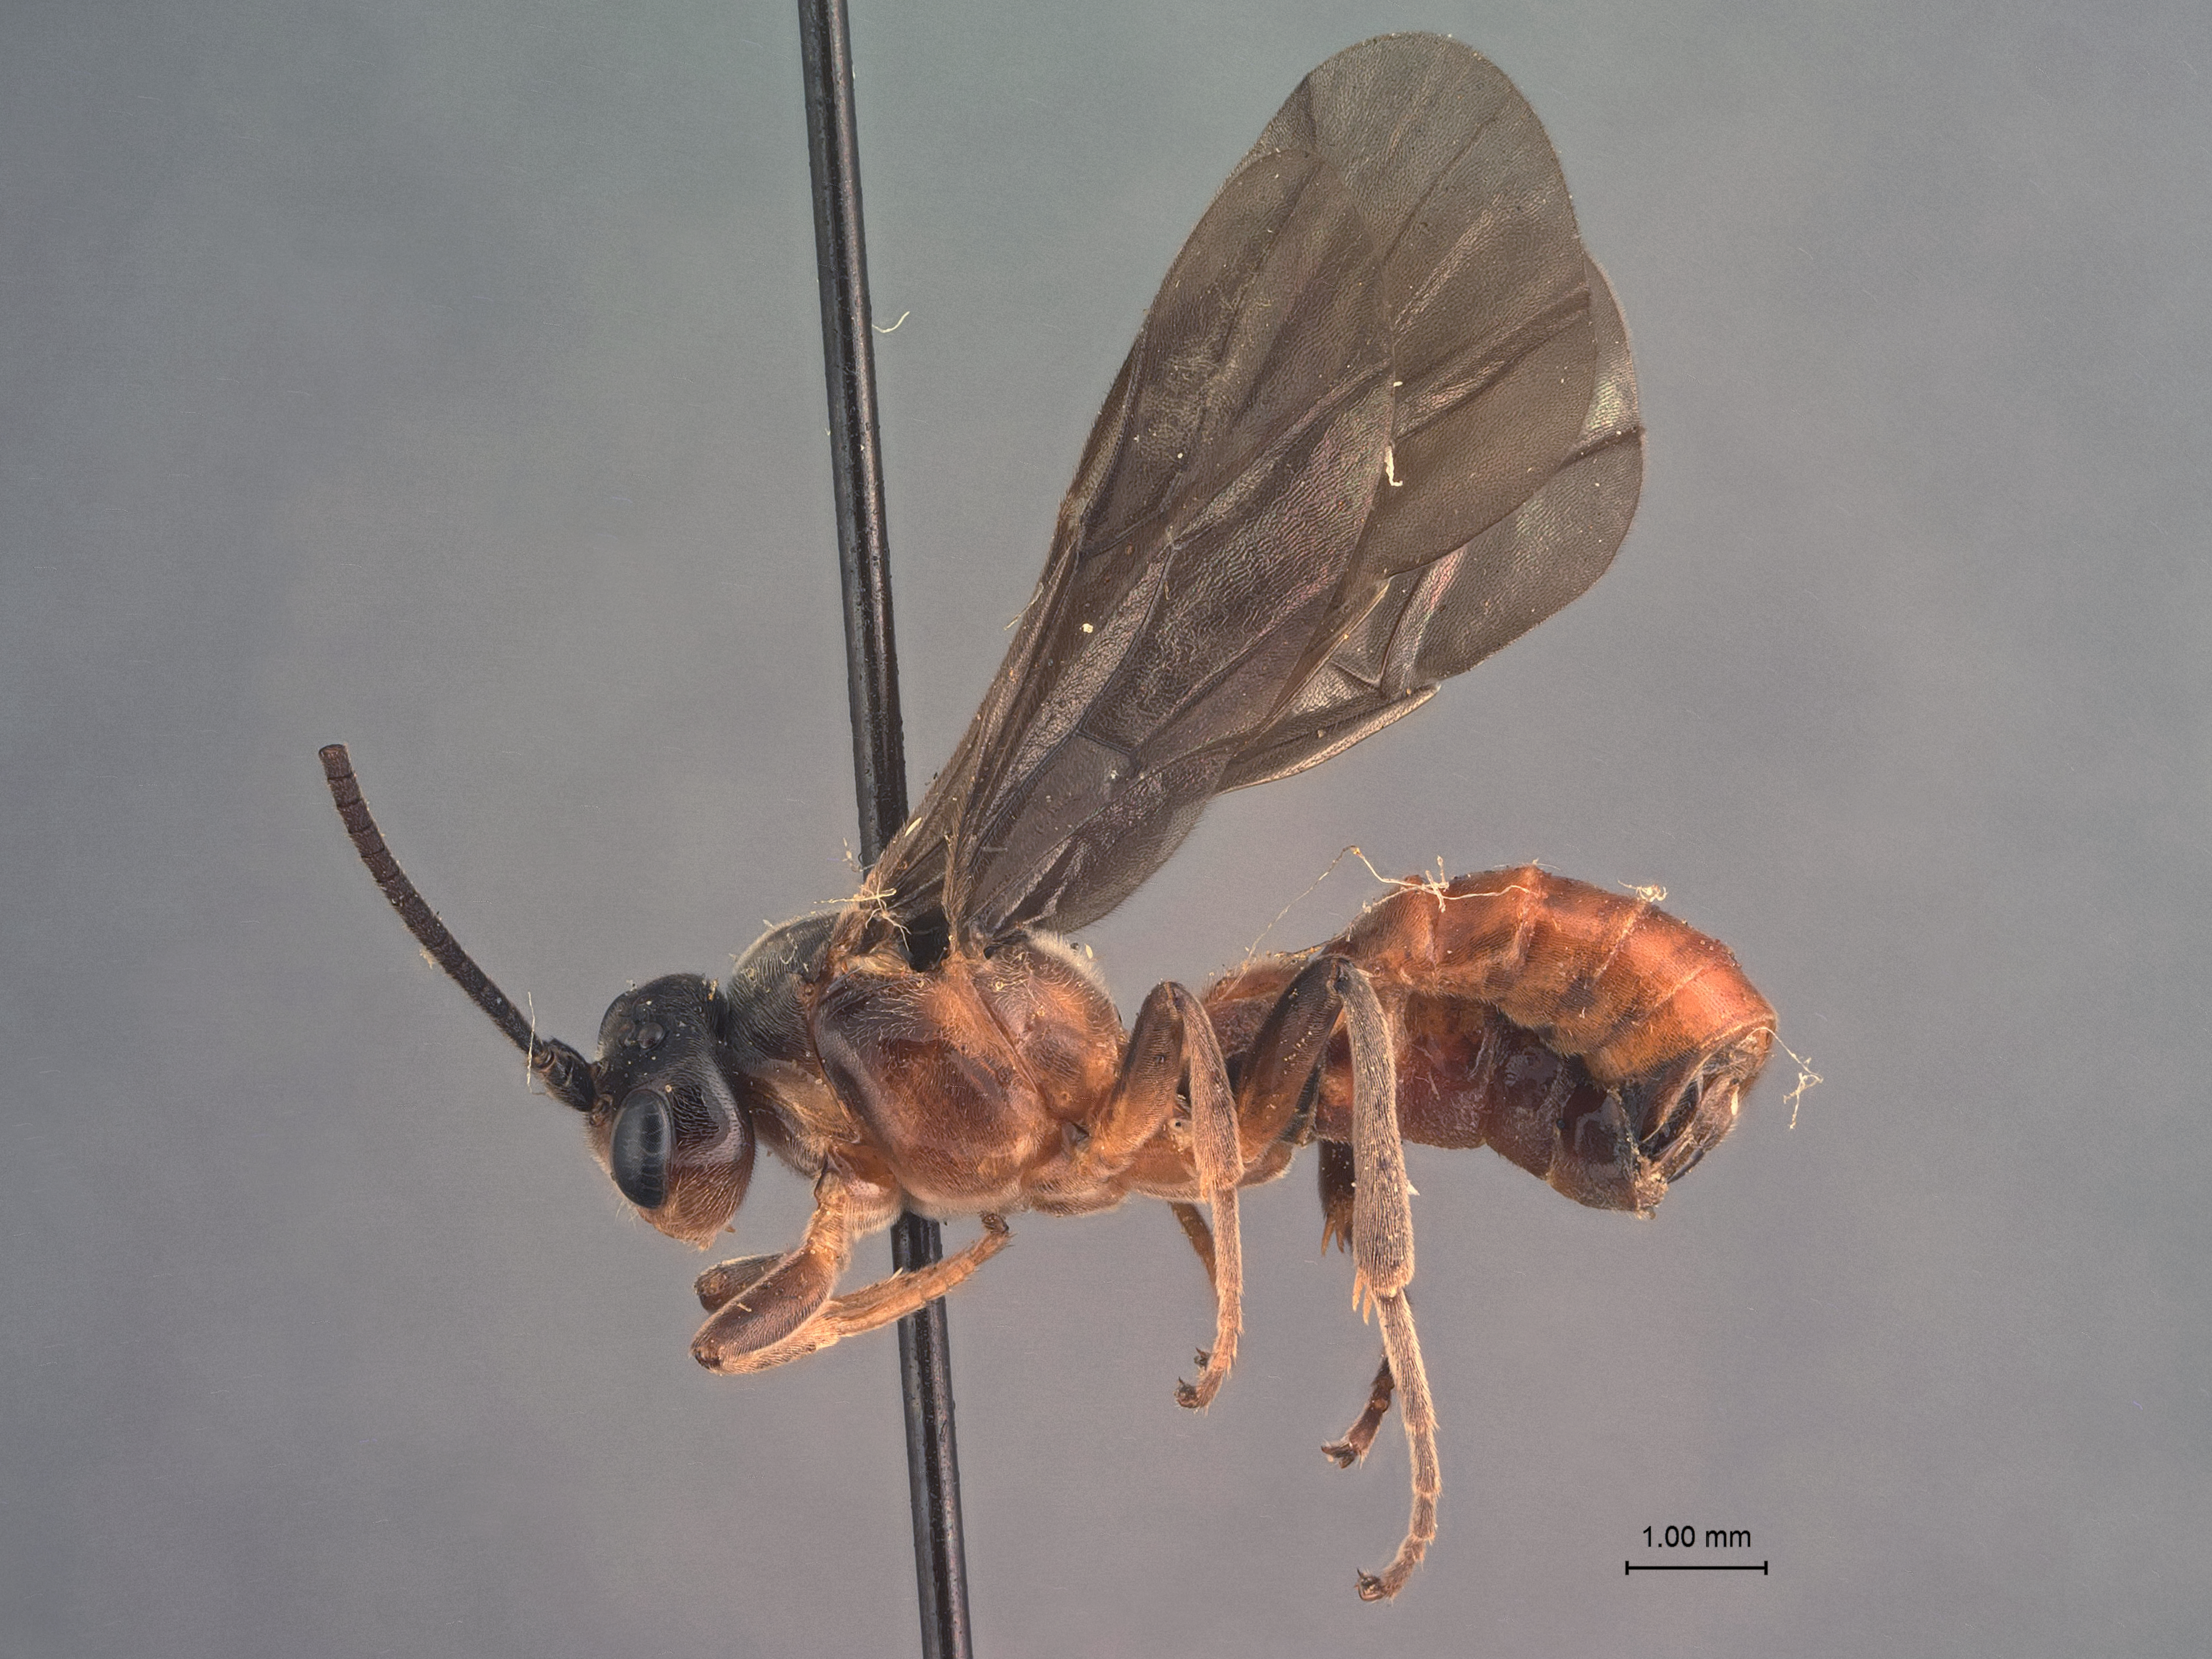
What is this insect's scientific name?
Boethus nigripennis
